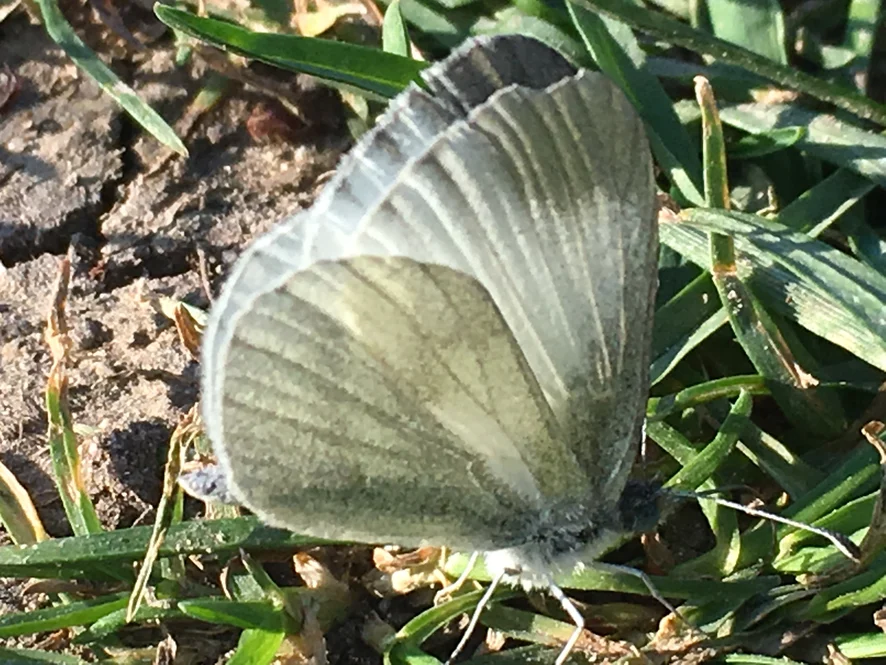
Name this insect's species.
Leptidea sinapis/juvernica
